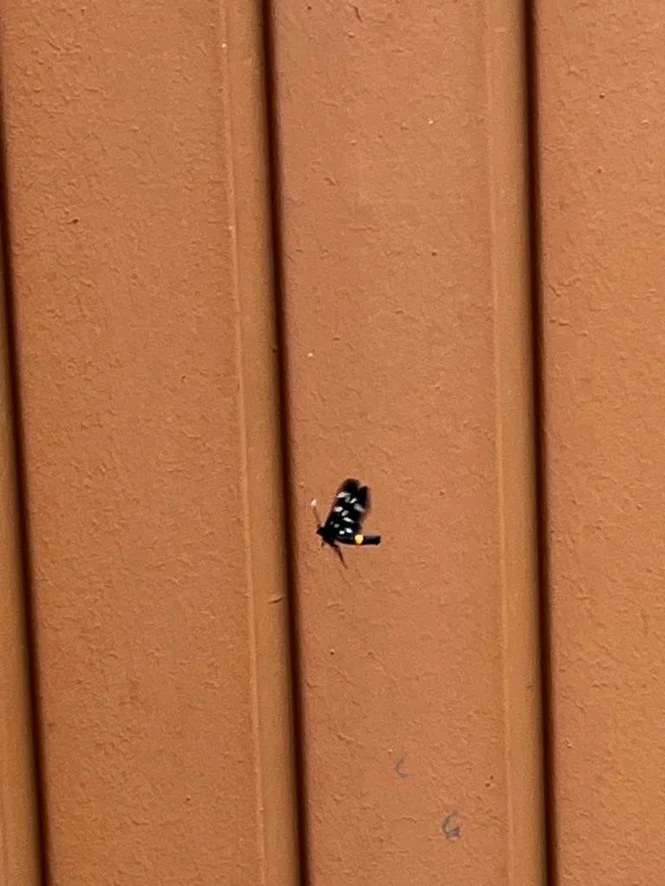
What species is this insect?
Amata phegea
